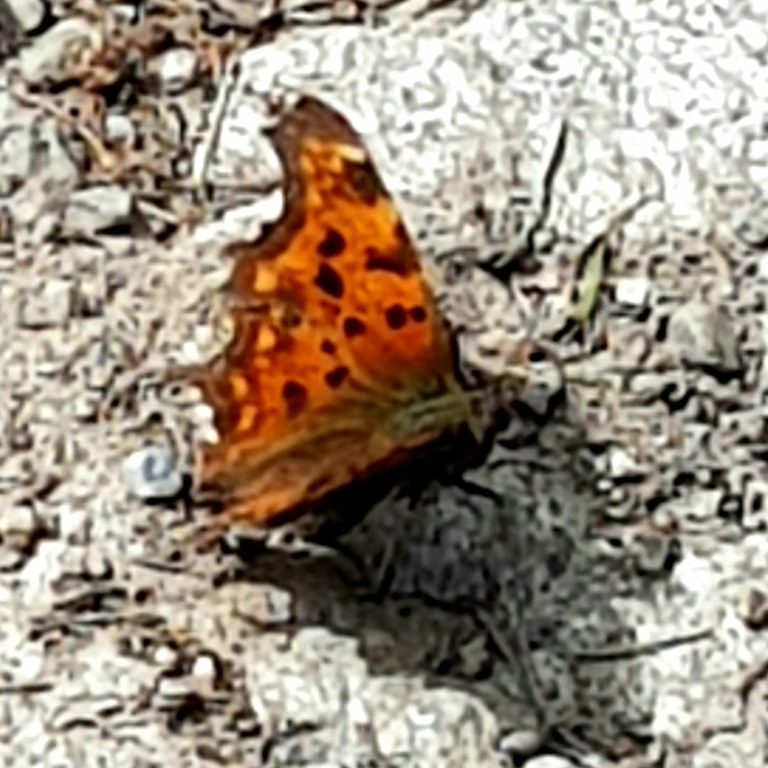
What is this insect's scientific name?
Polygonia c-album
